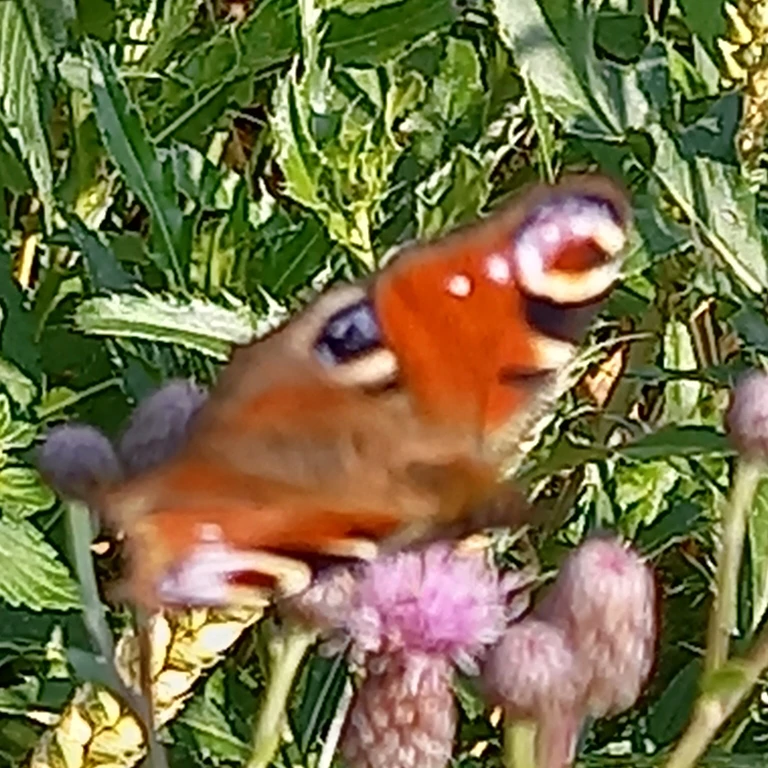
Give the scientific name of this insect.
Aglais io
